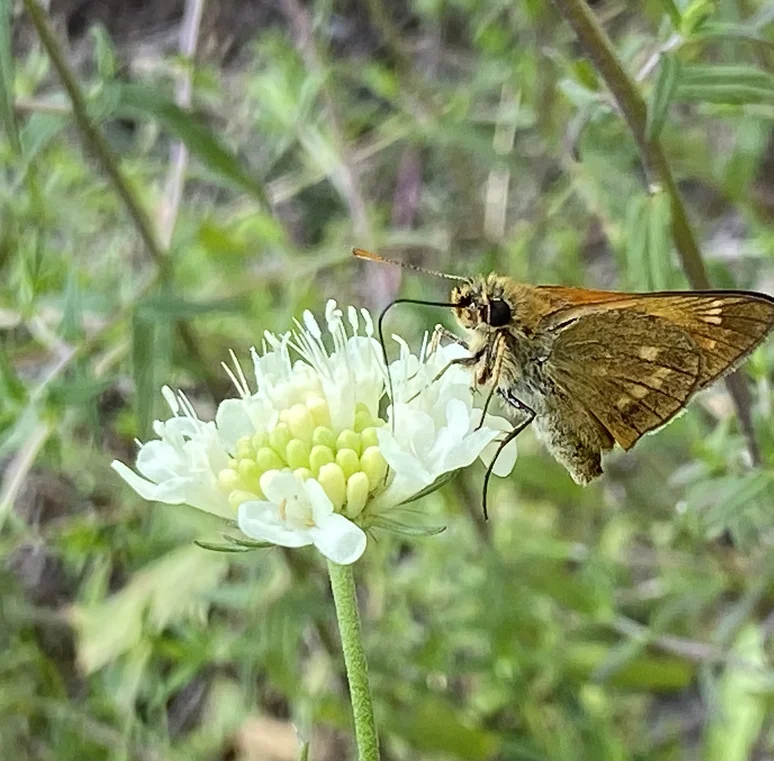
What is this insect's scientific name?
Ochlodes sylvanus (also Ochlodes venata)
